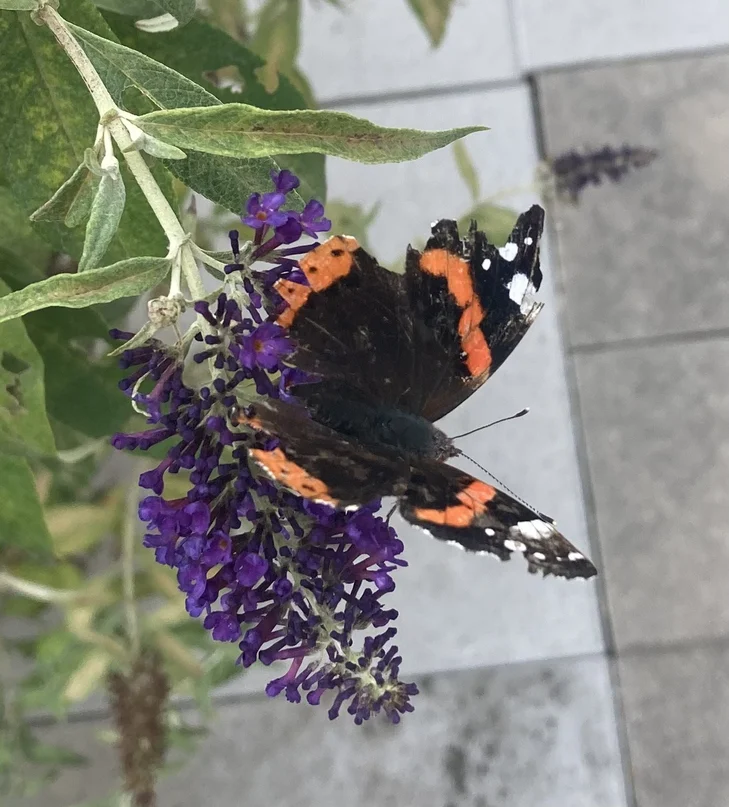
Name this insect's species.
Vanessa atalanta
